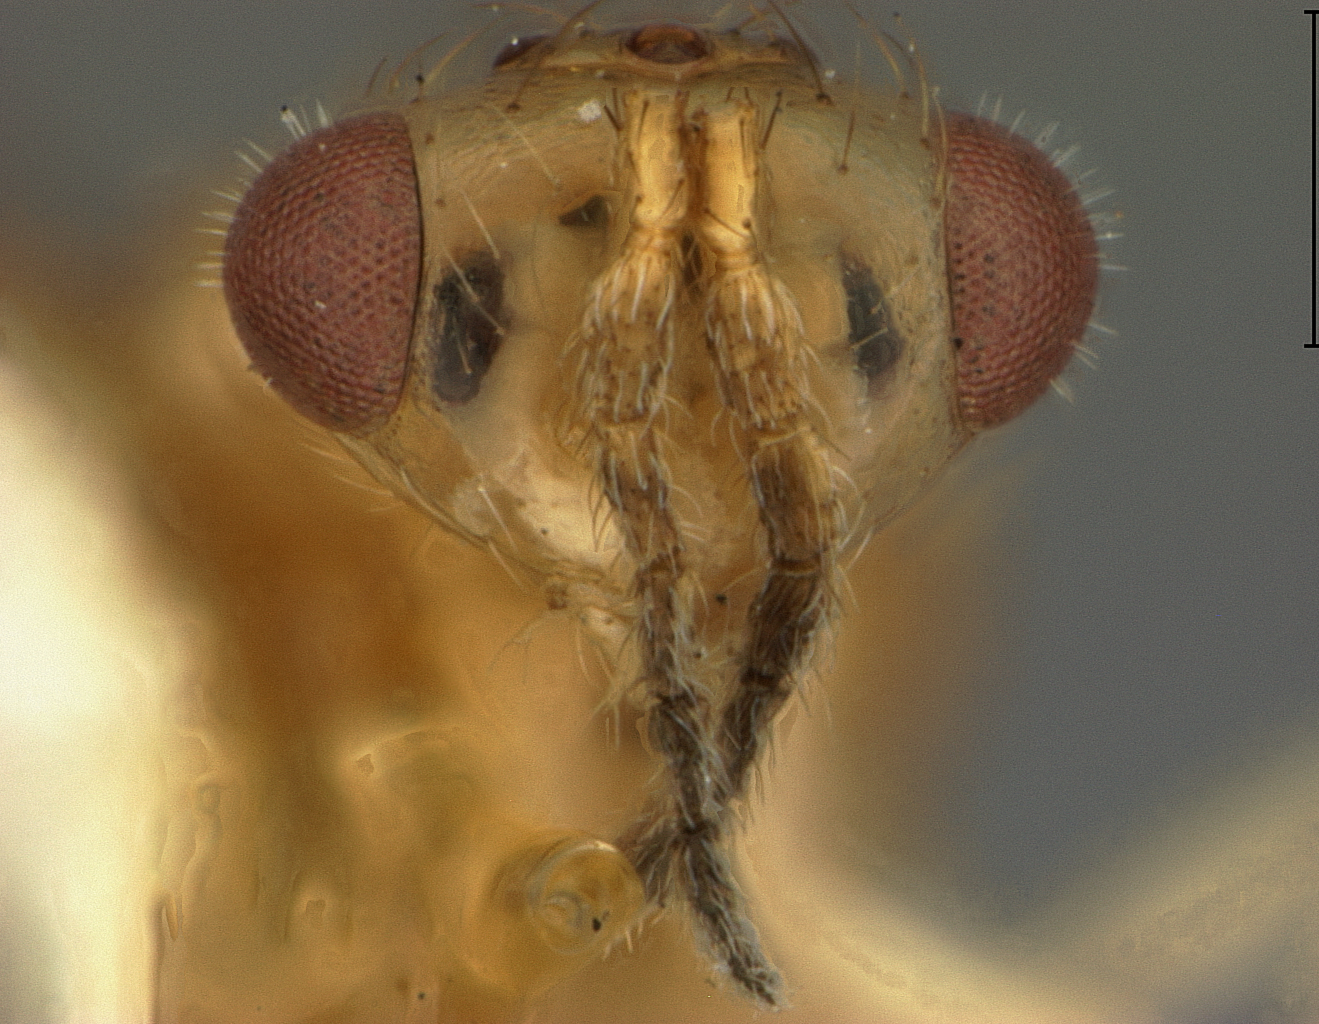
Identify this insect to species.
Euplectrus philippinensis
